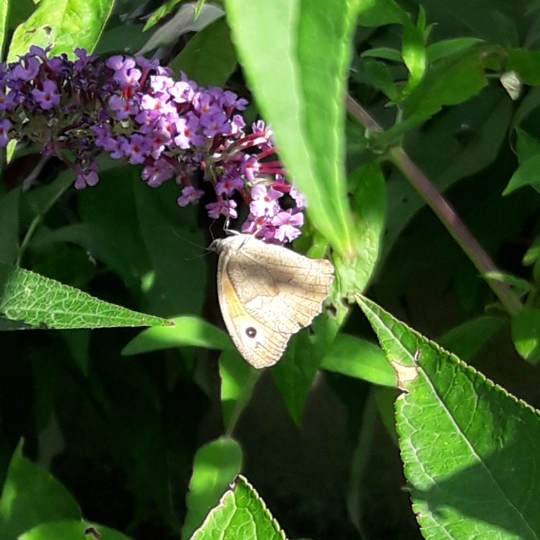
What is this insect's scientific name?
Maniola jurtina
